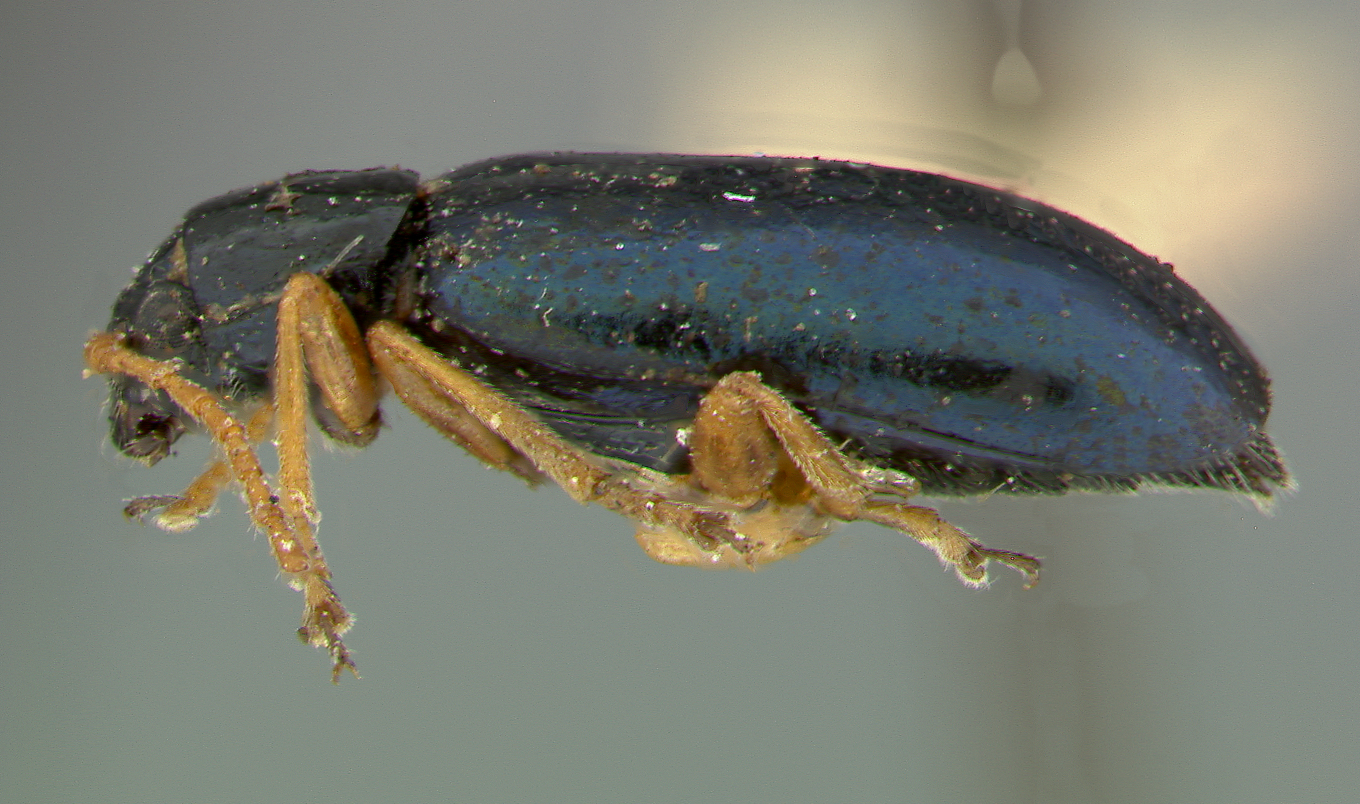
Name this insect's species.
Luperus pallipes
